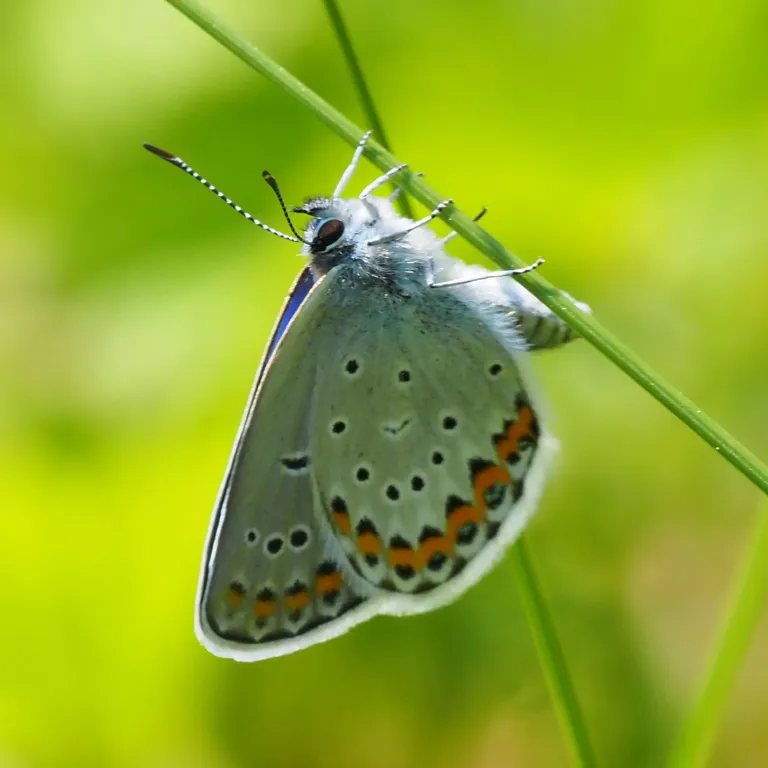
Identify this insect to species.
Plebejus argyrognomon
